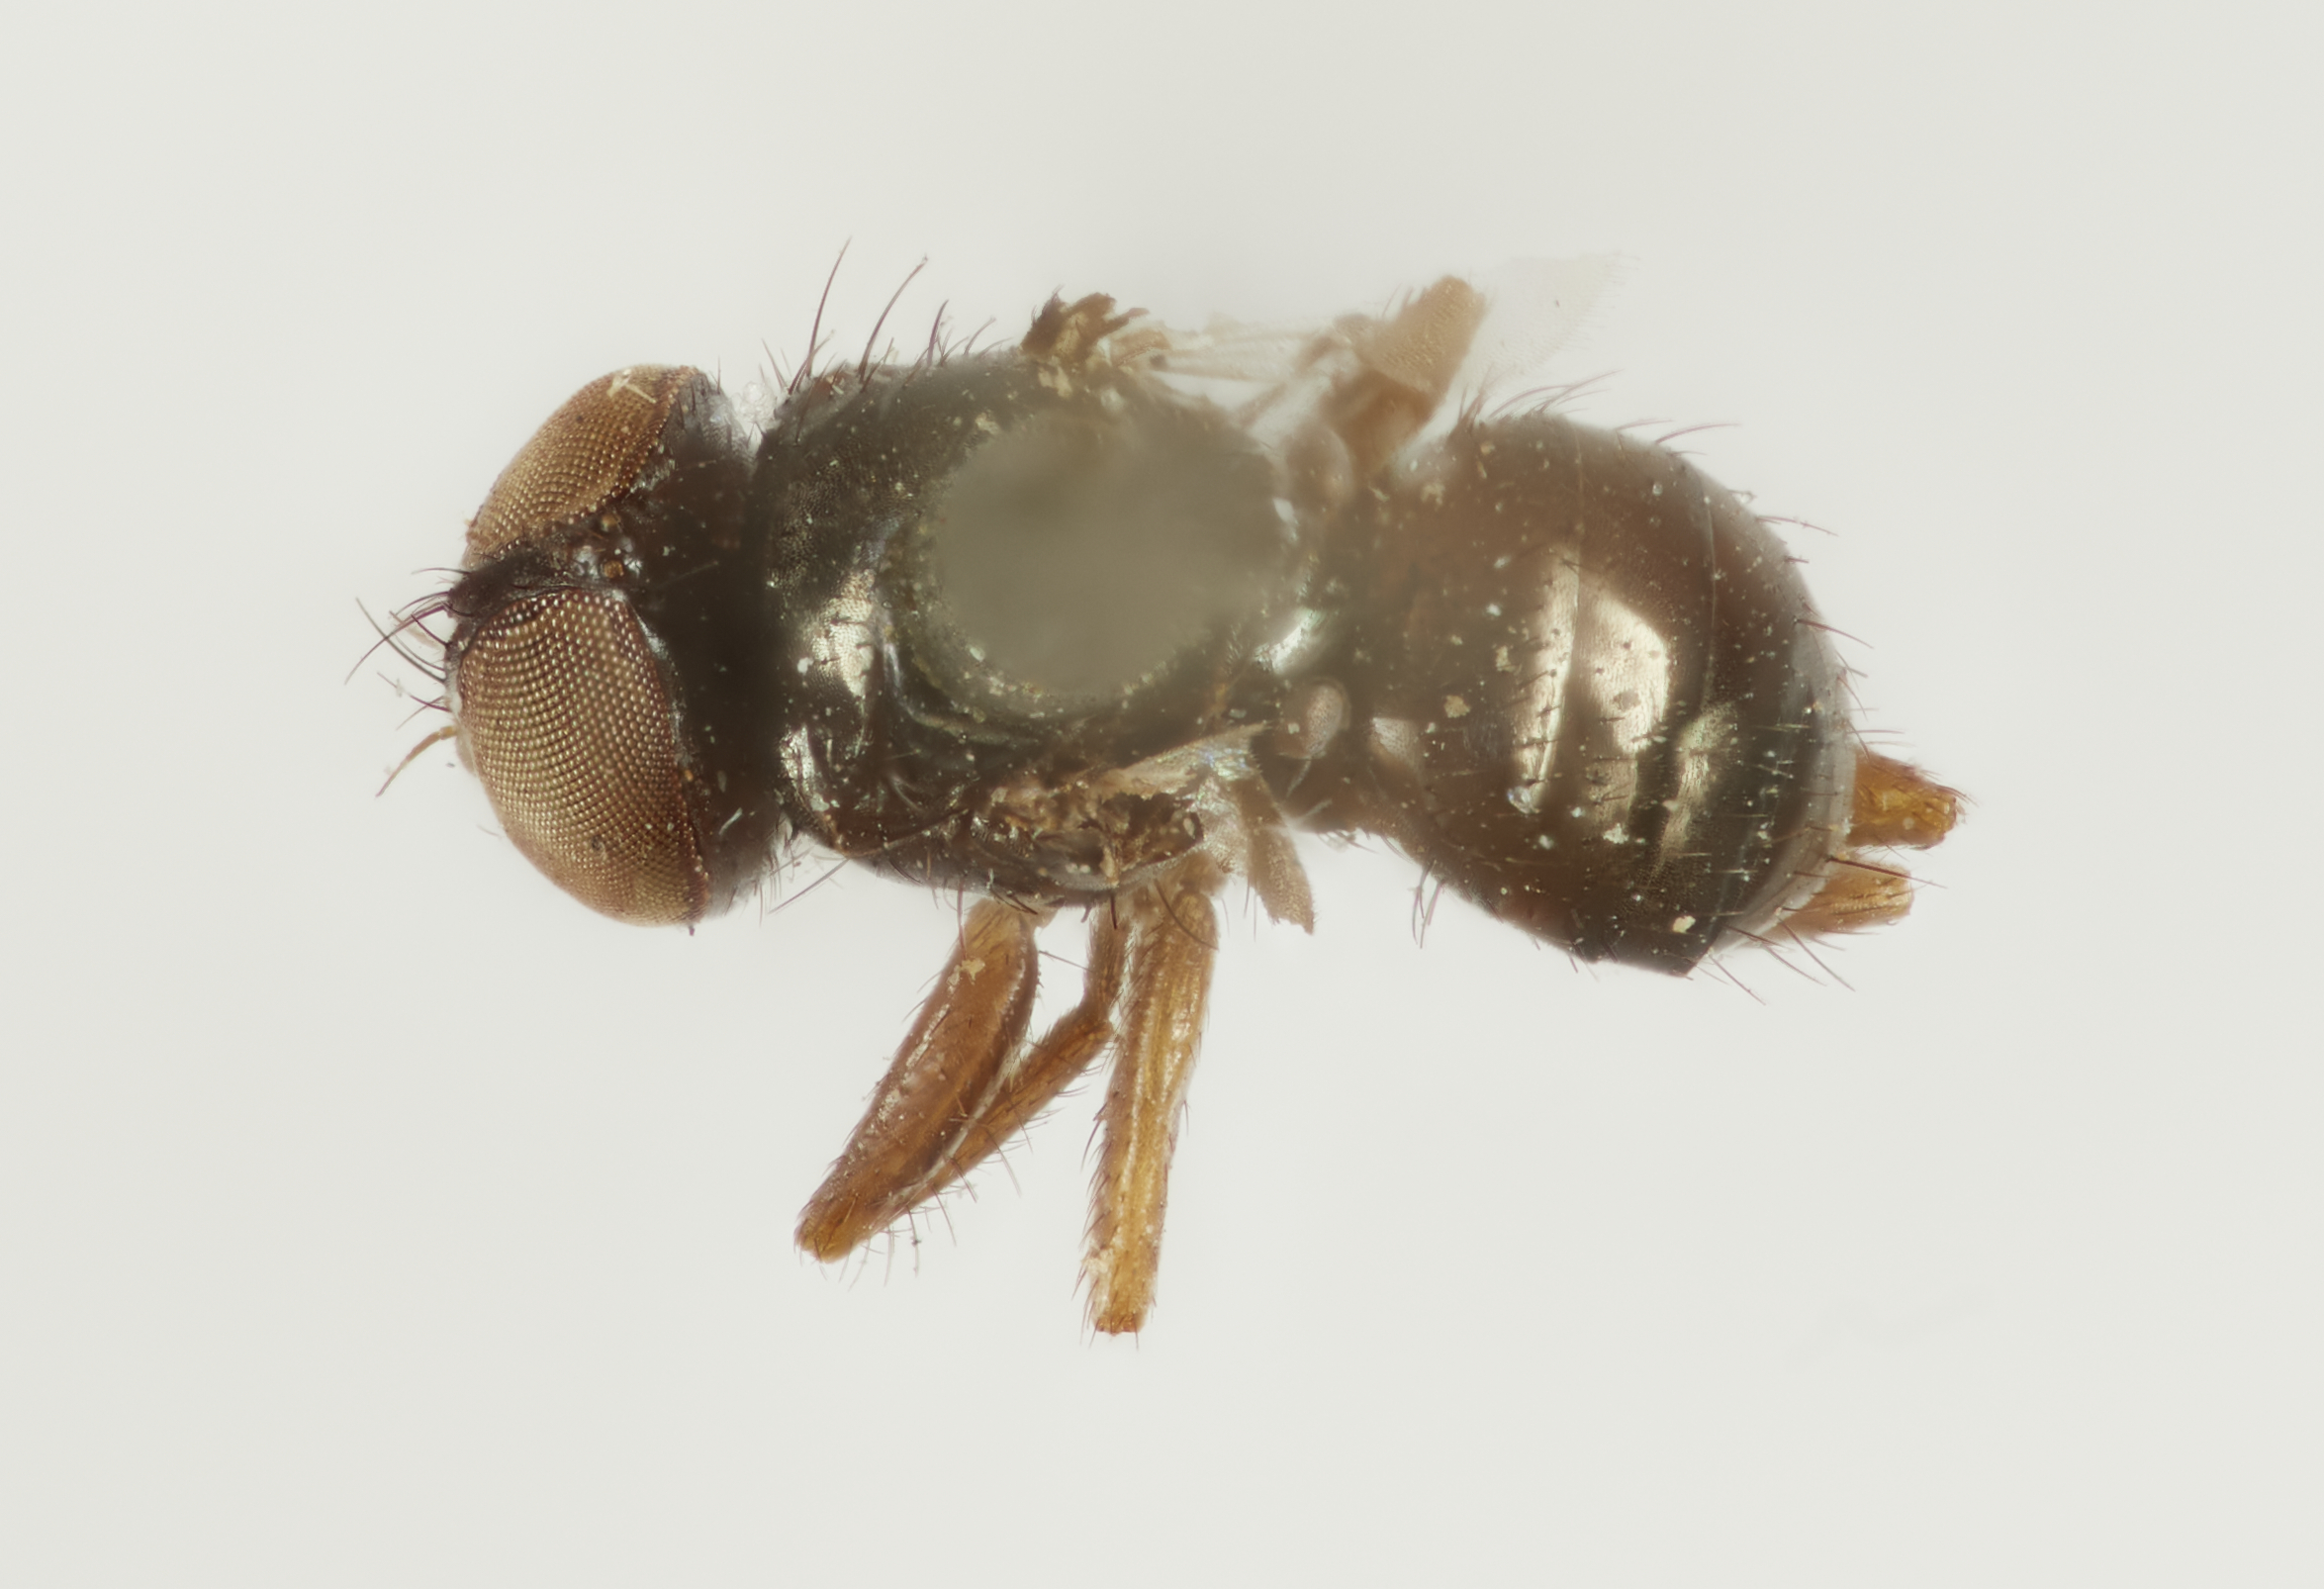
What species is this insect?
Microsciasma minuta
